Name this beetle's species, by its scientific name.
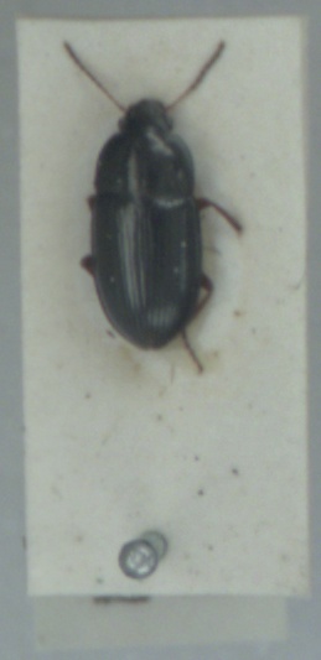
Amara lucida
